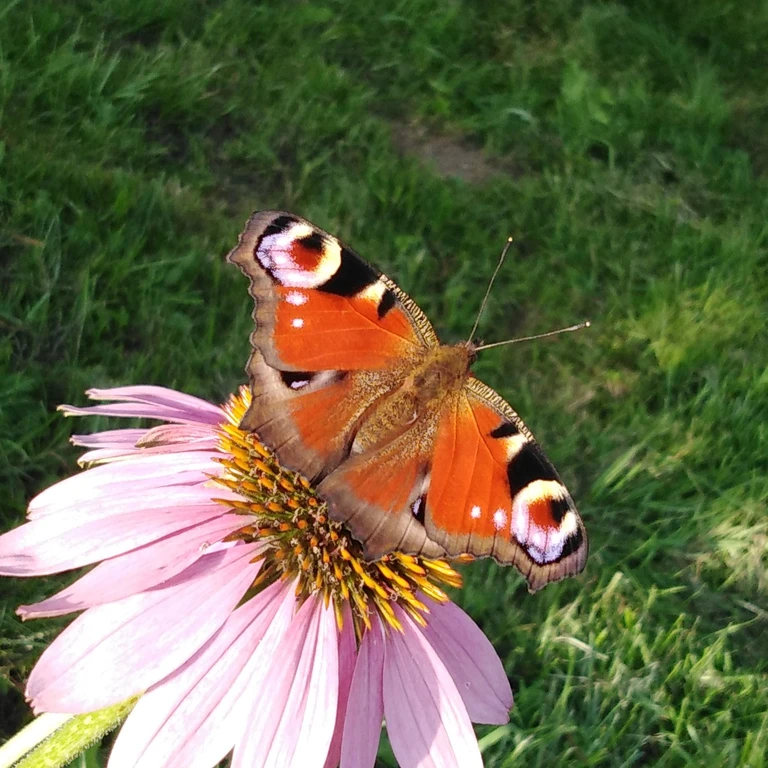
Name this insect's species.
Aglais io
